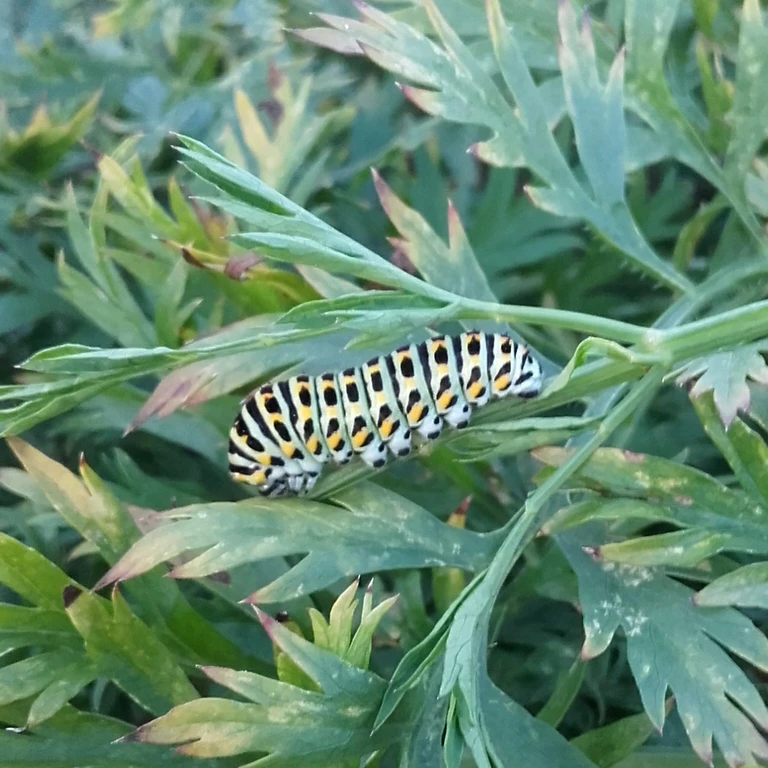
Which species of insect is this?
Papilio machaon
